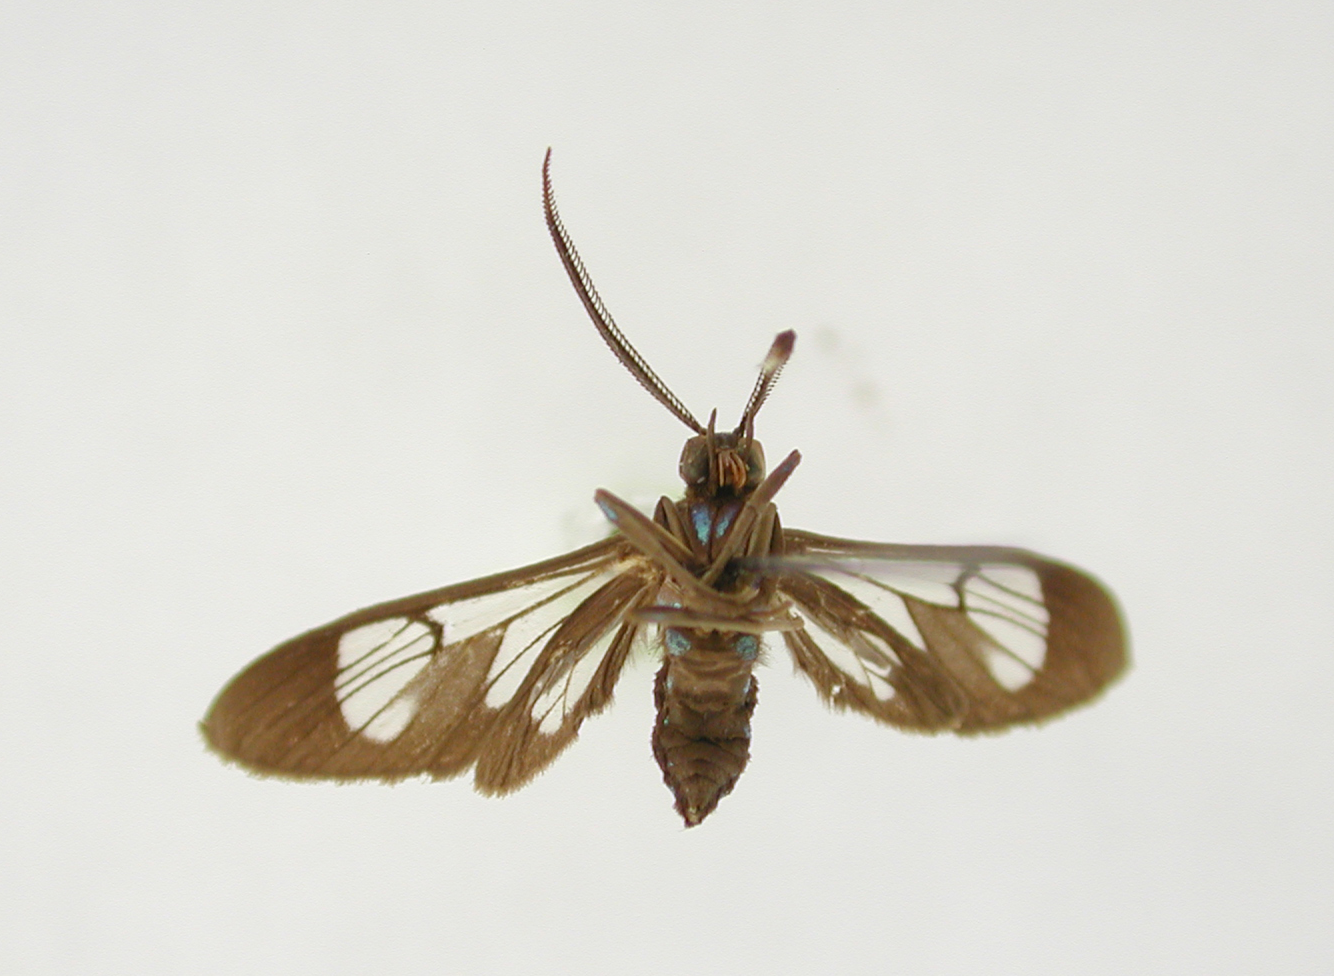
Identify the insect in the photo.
Cosmosoma achemon
